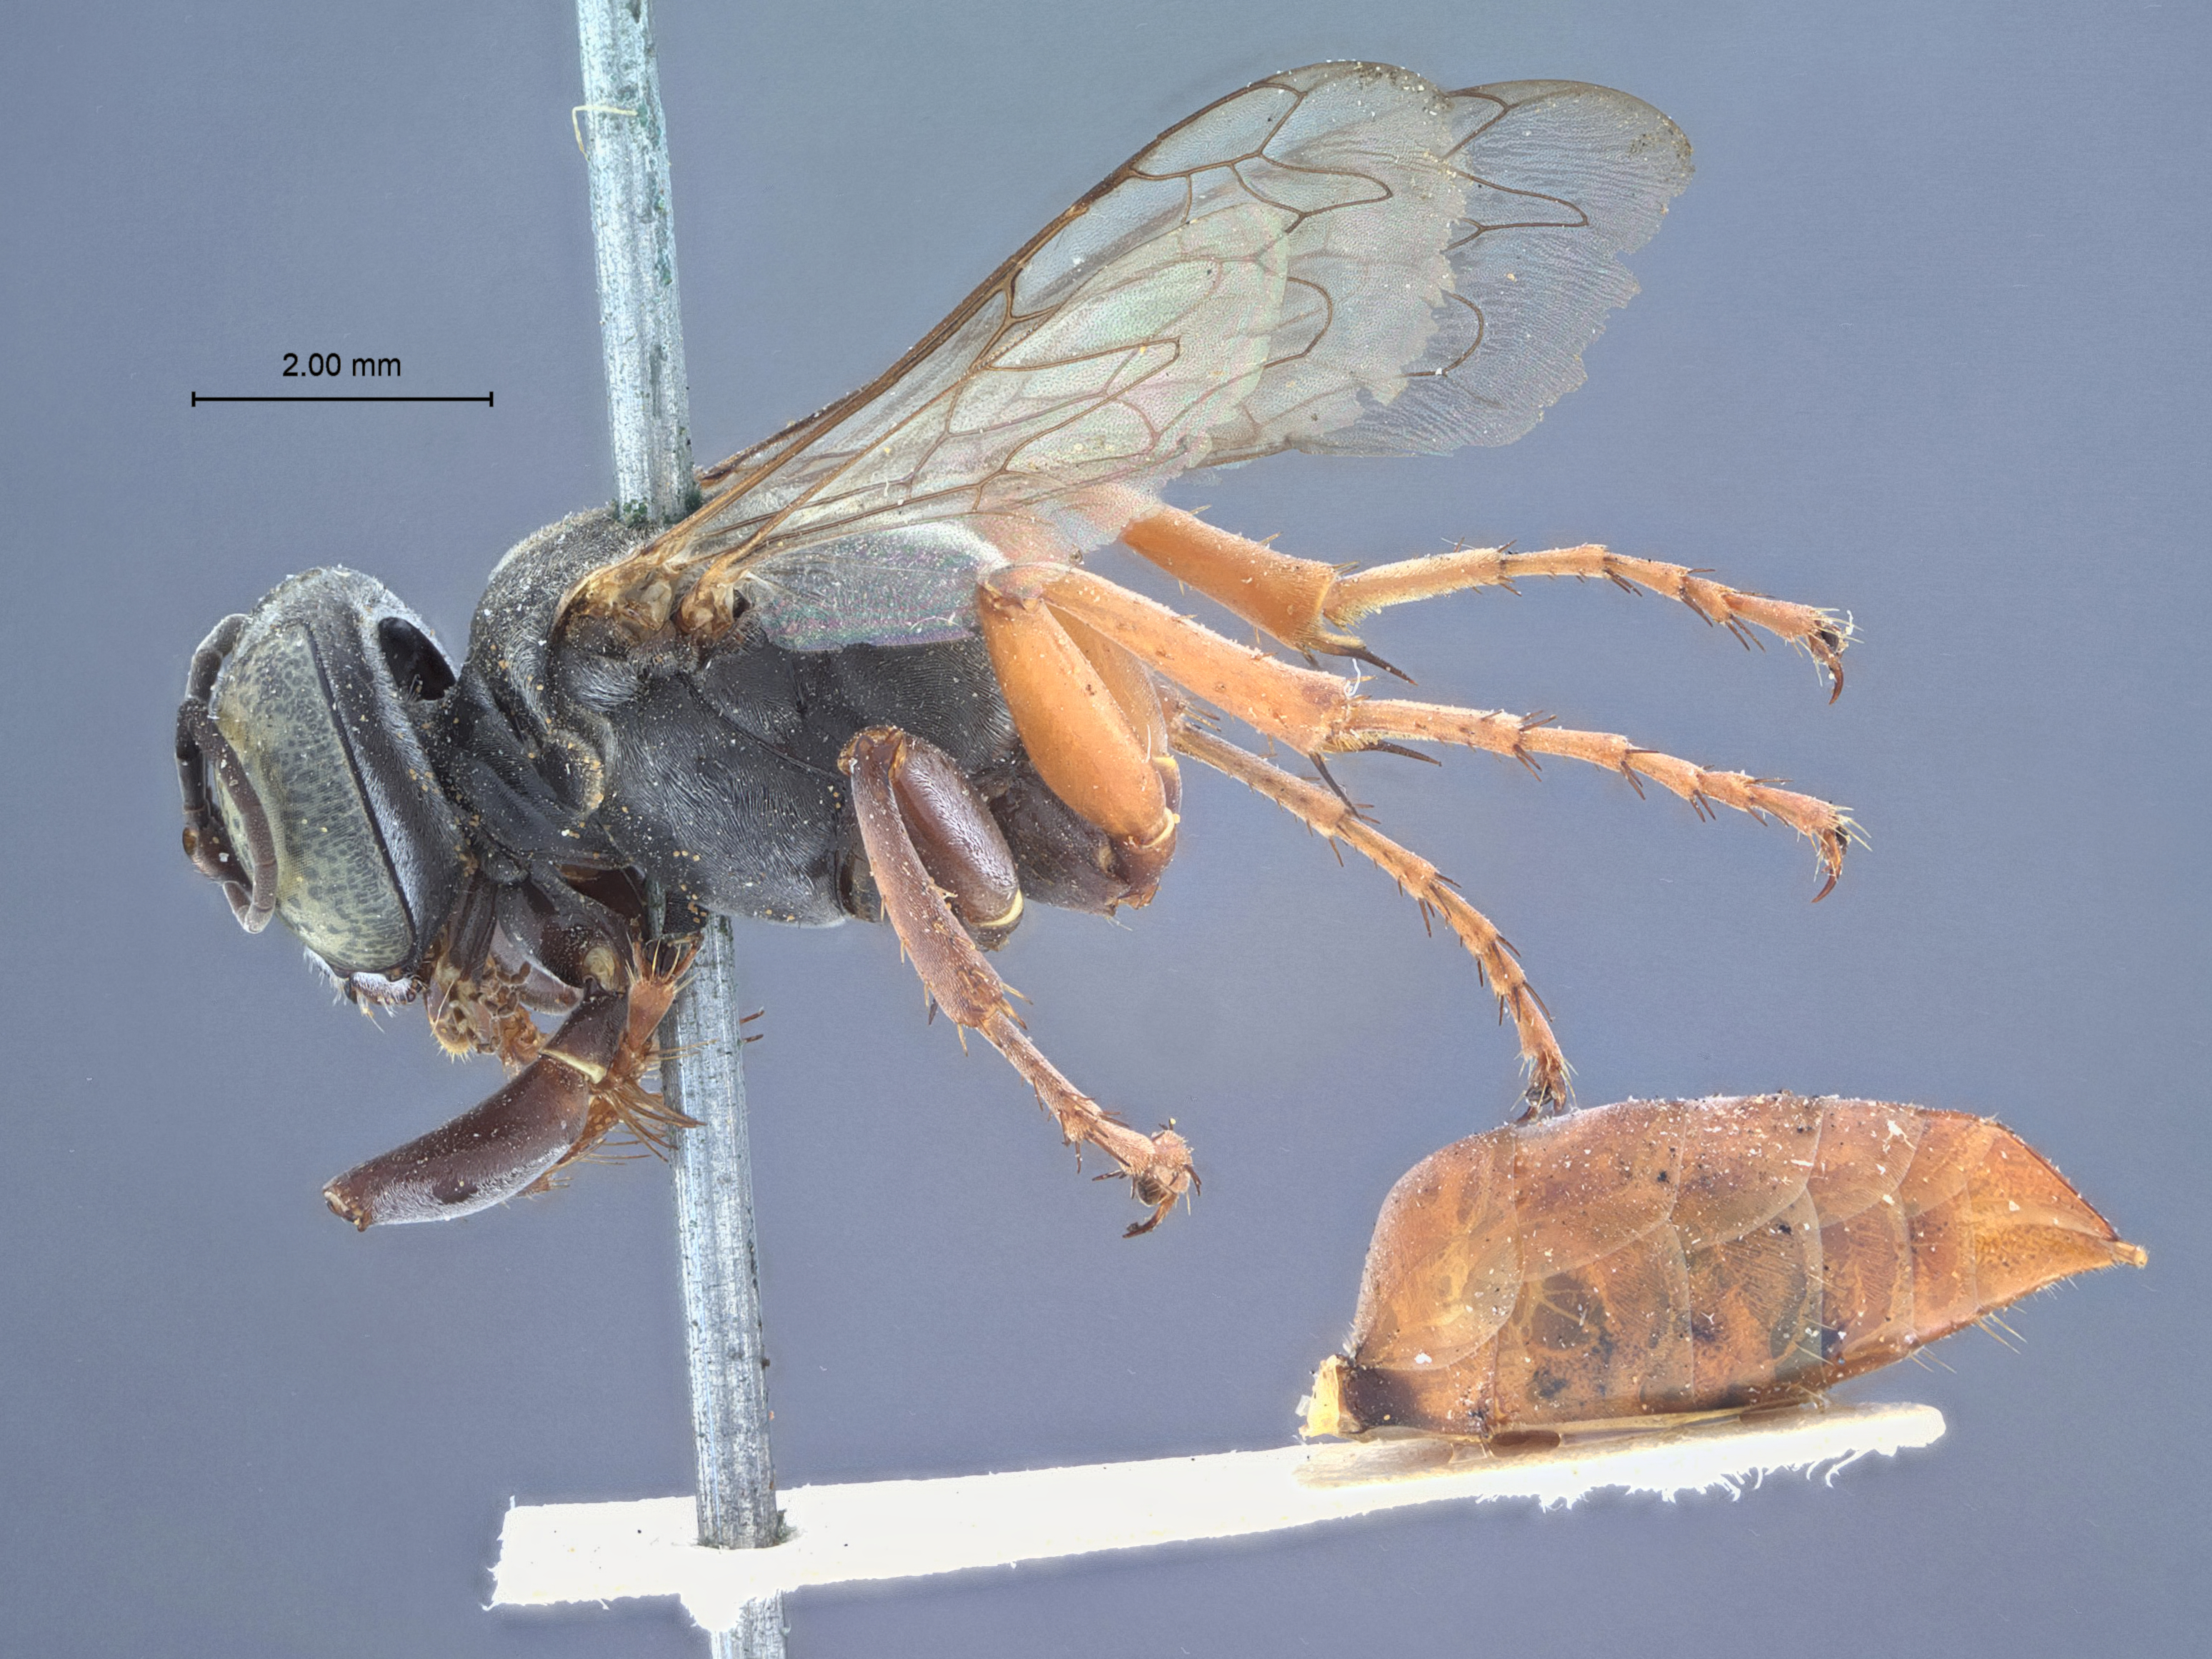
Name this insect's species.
Tachysphex spinosus
